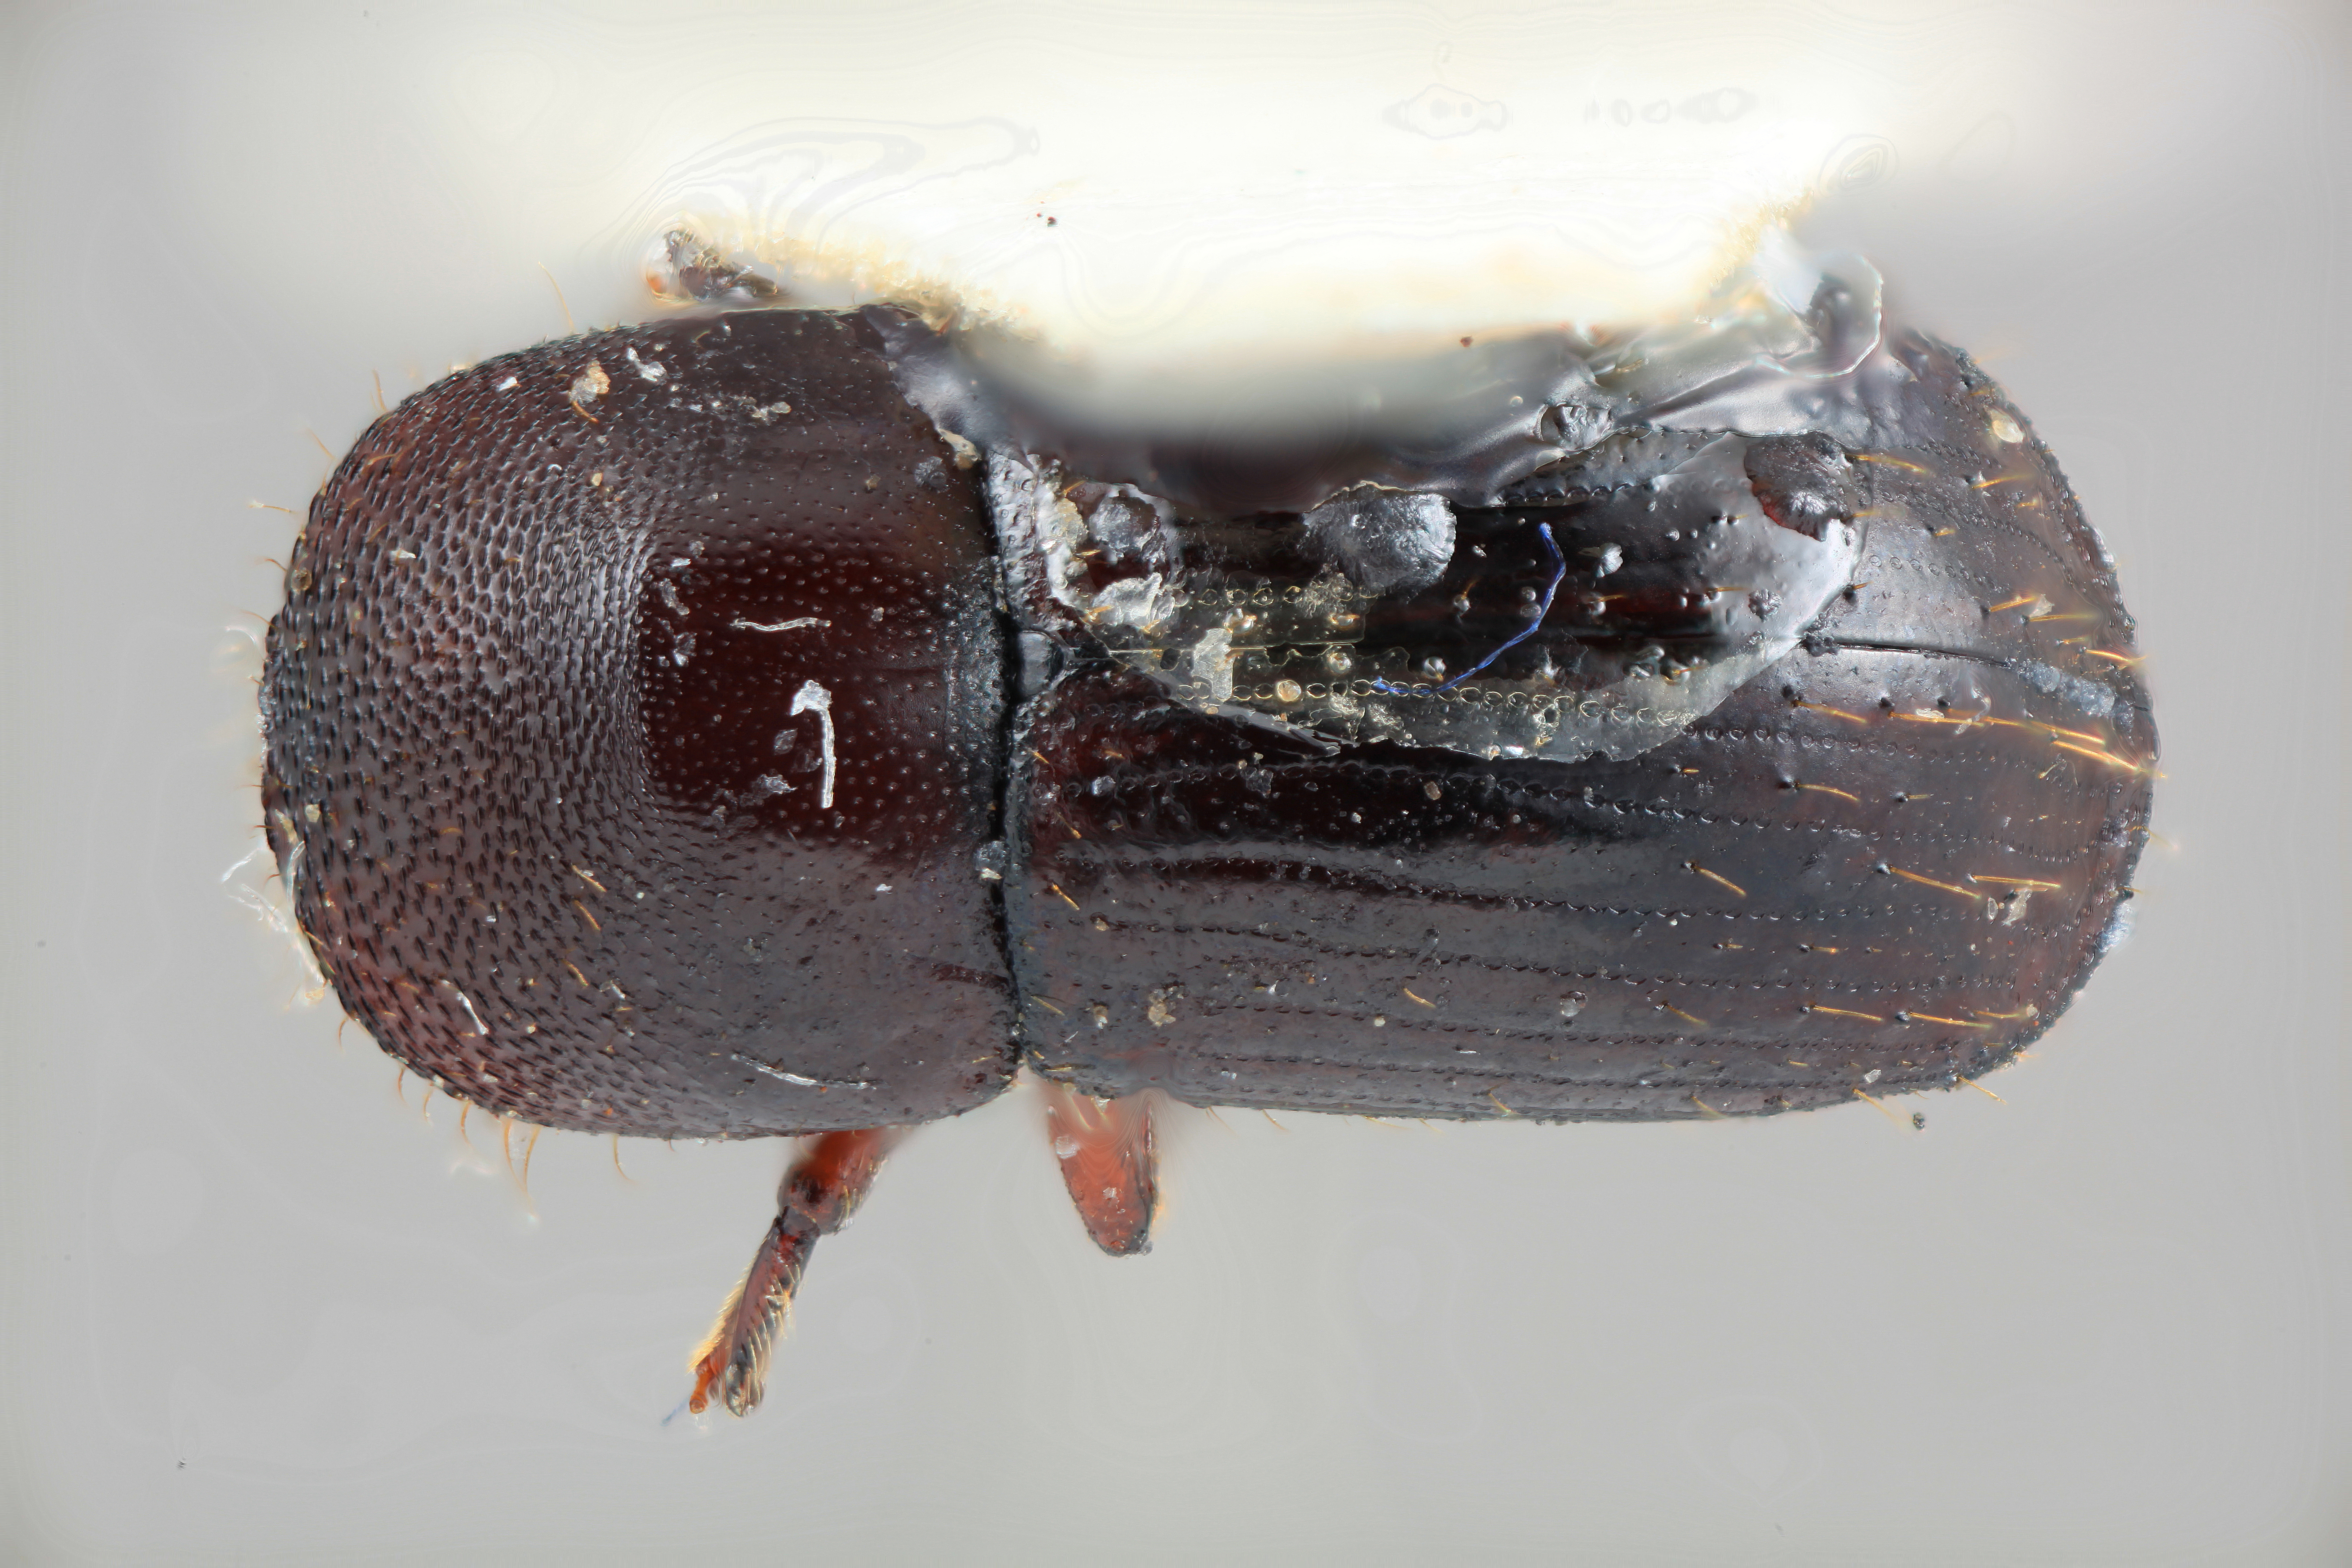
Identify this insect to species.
Xyleborus magnificus
